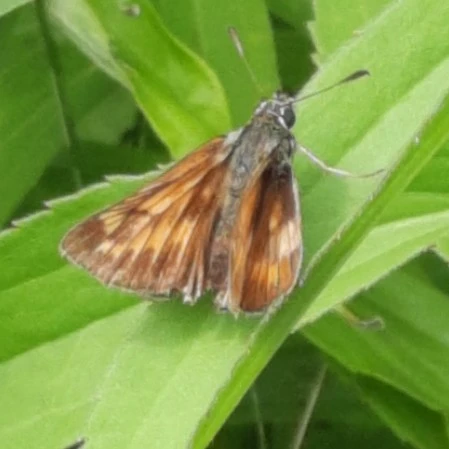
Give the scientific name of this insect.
Ochlodes sylvanus (also Ochlodes venata)
